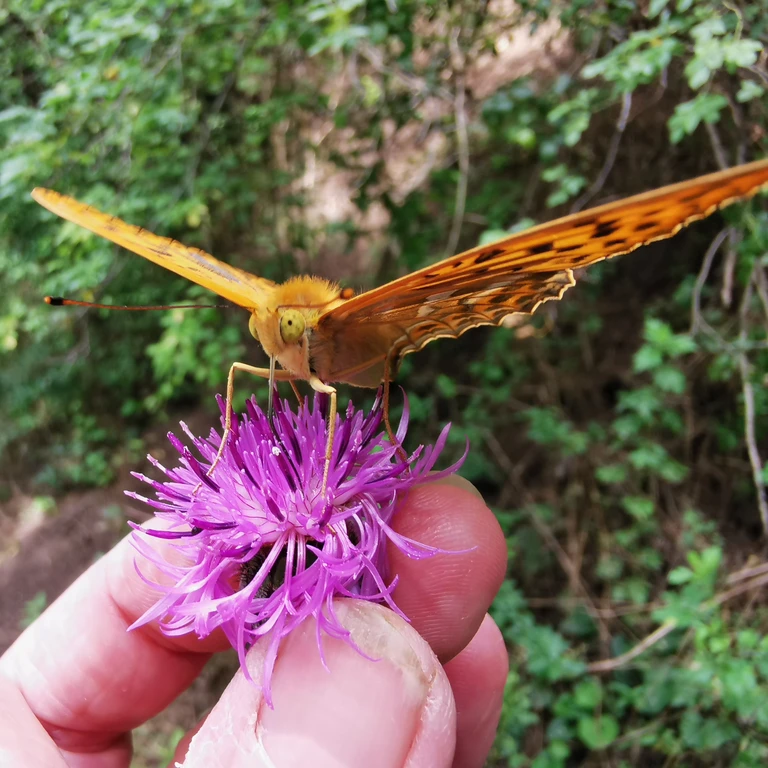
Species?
Argynnis paphia
